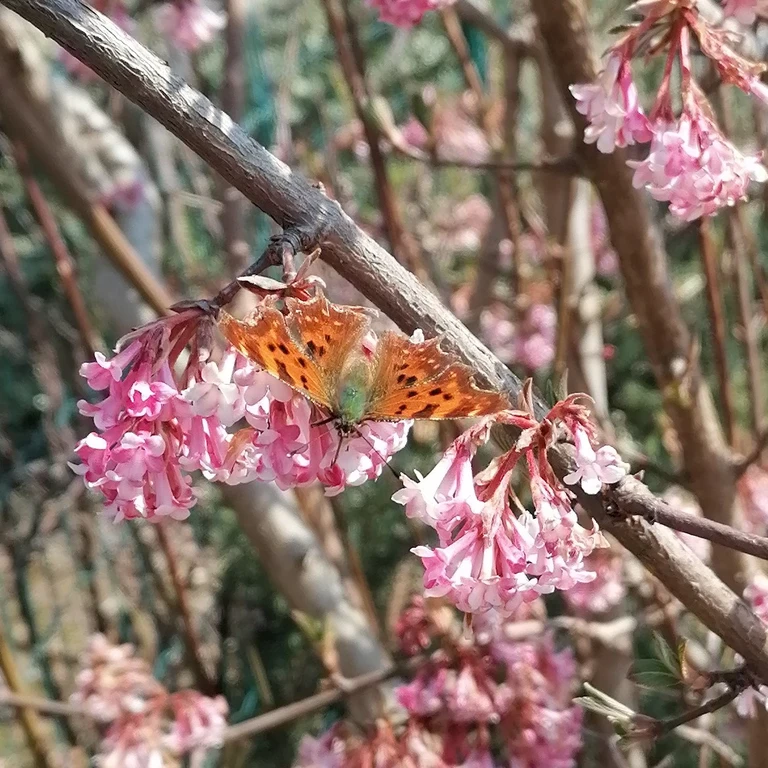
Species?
Polygonia c-album
